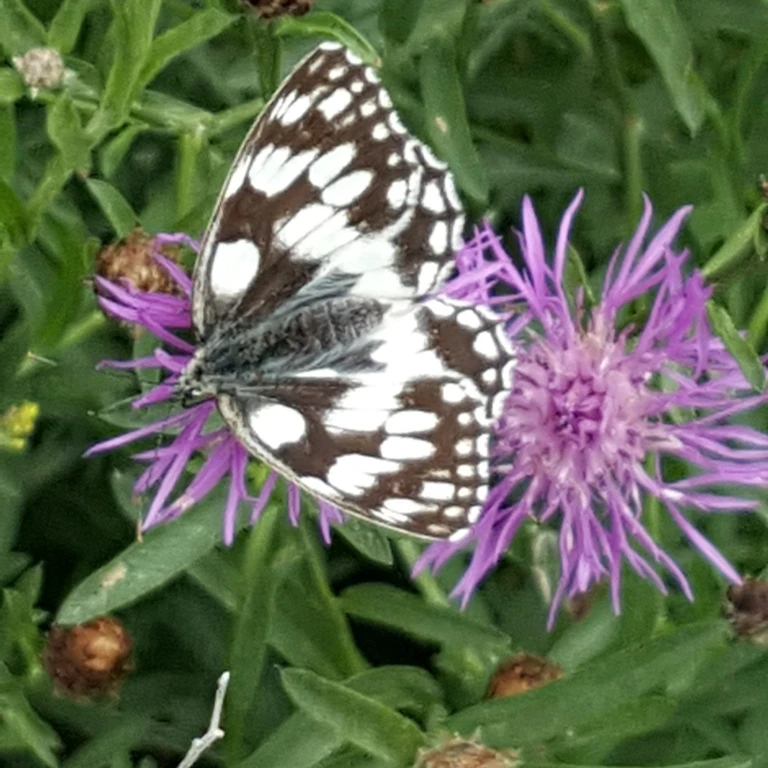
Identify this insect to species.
Melanargia galathea
